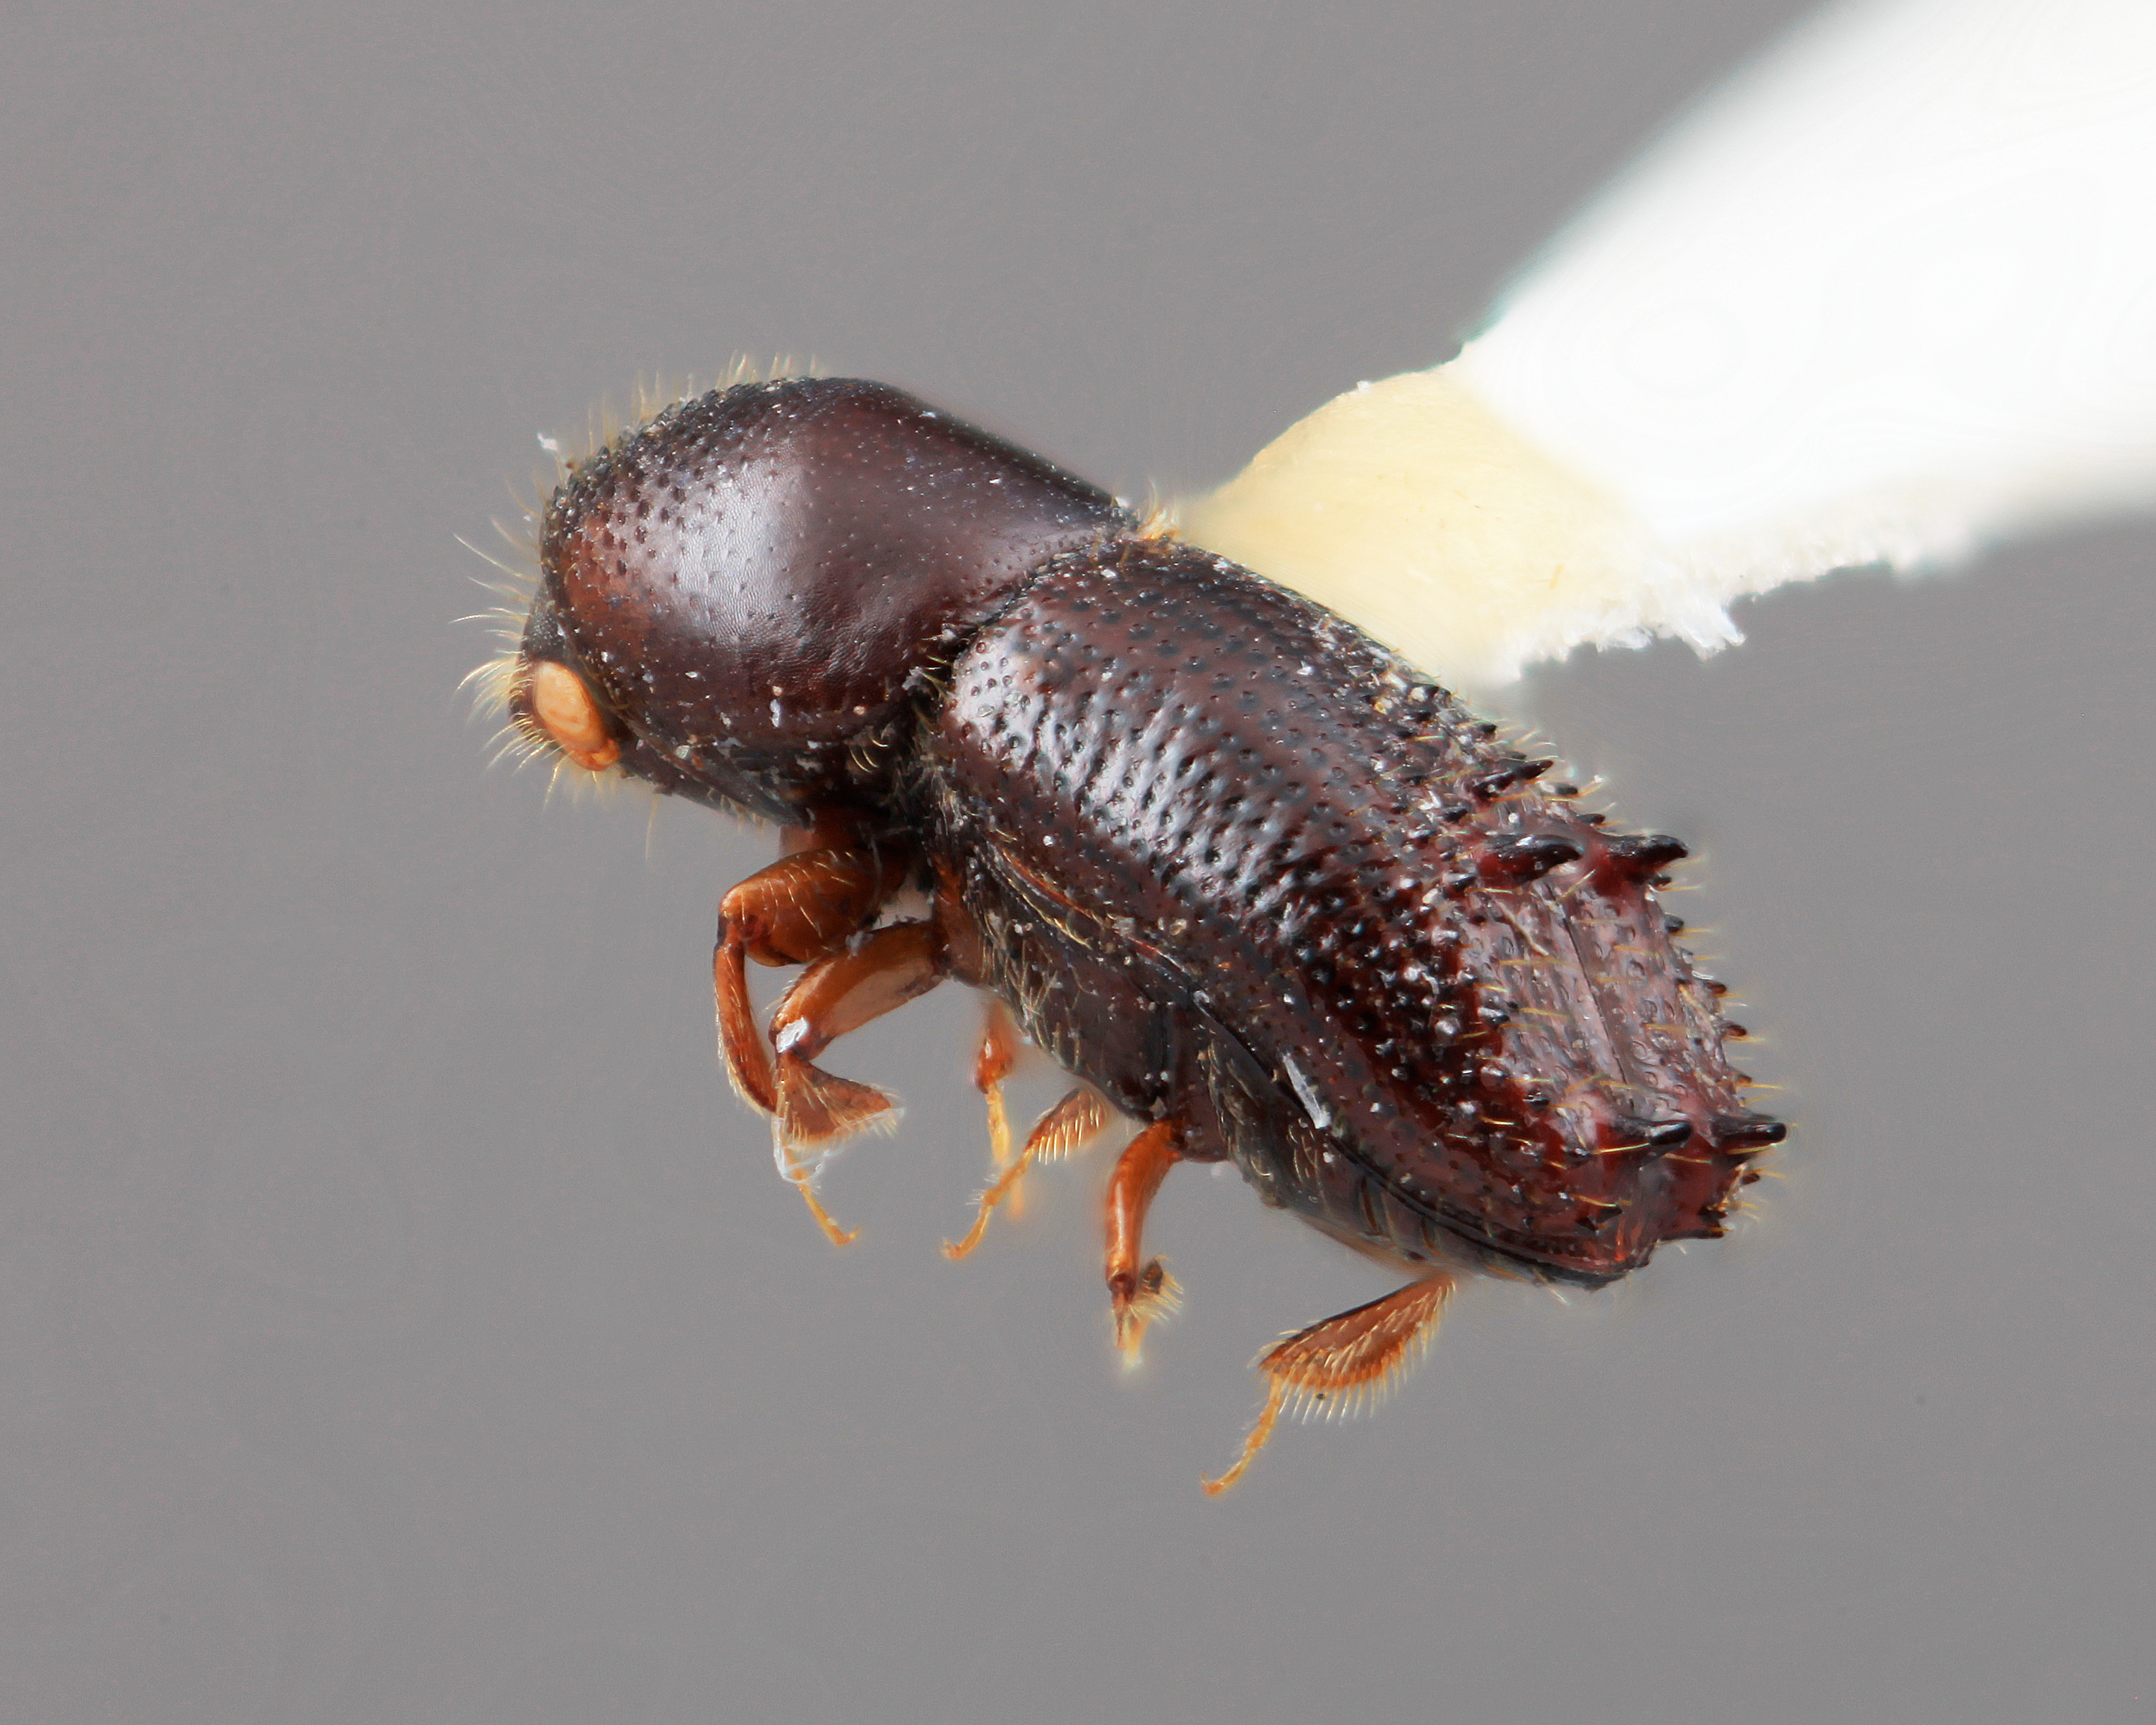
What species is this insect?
Xyleborinus tribulosus
